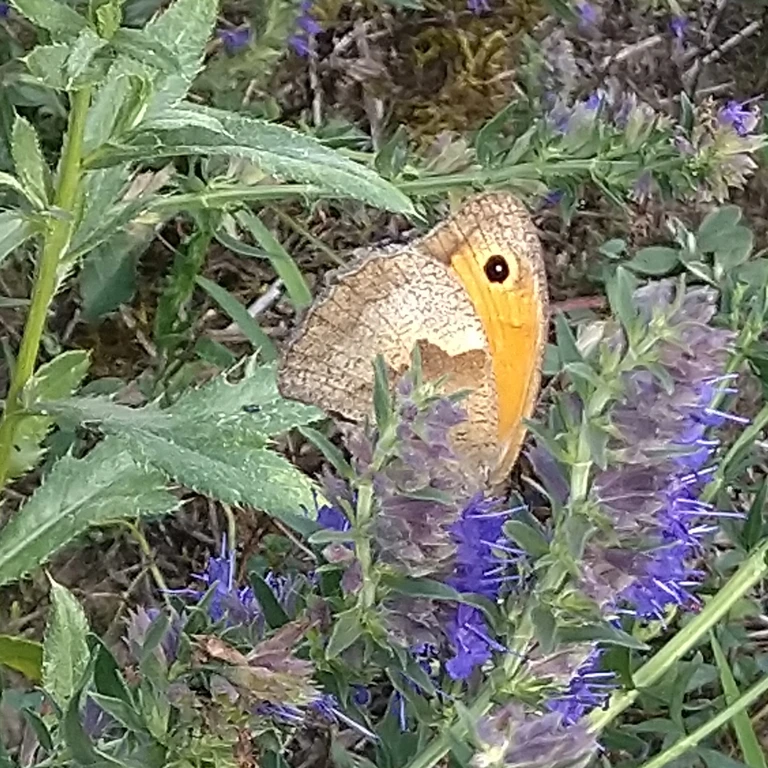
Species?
Maniola jurtina
